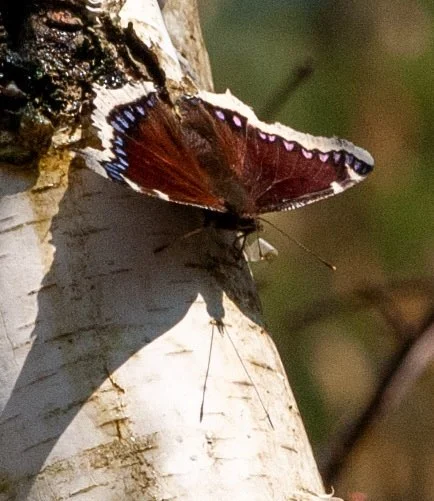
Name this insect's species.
Nymphalis antiopa
